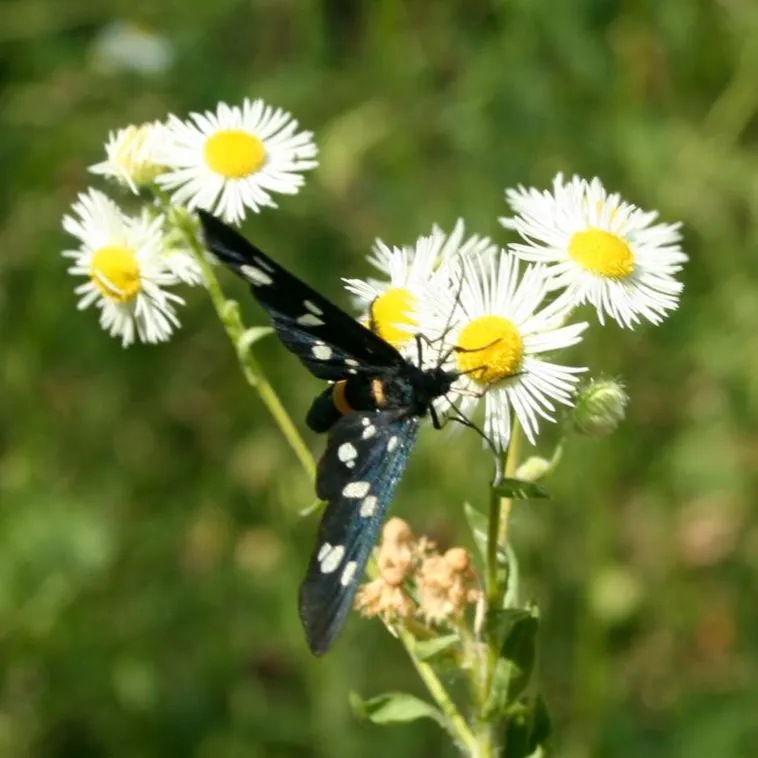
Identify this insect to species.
Amata phegea
